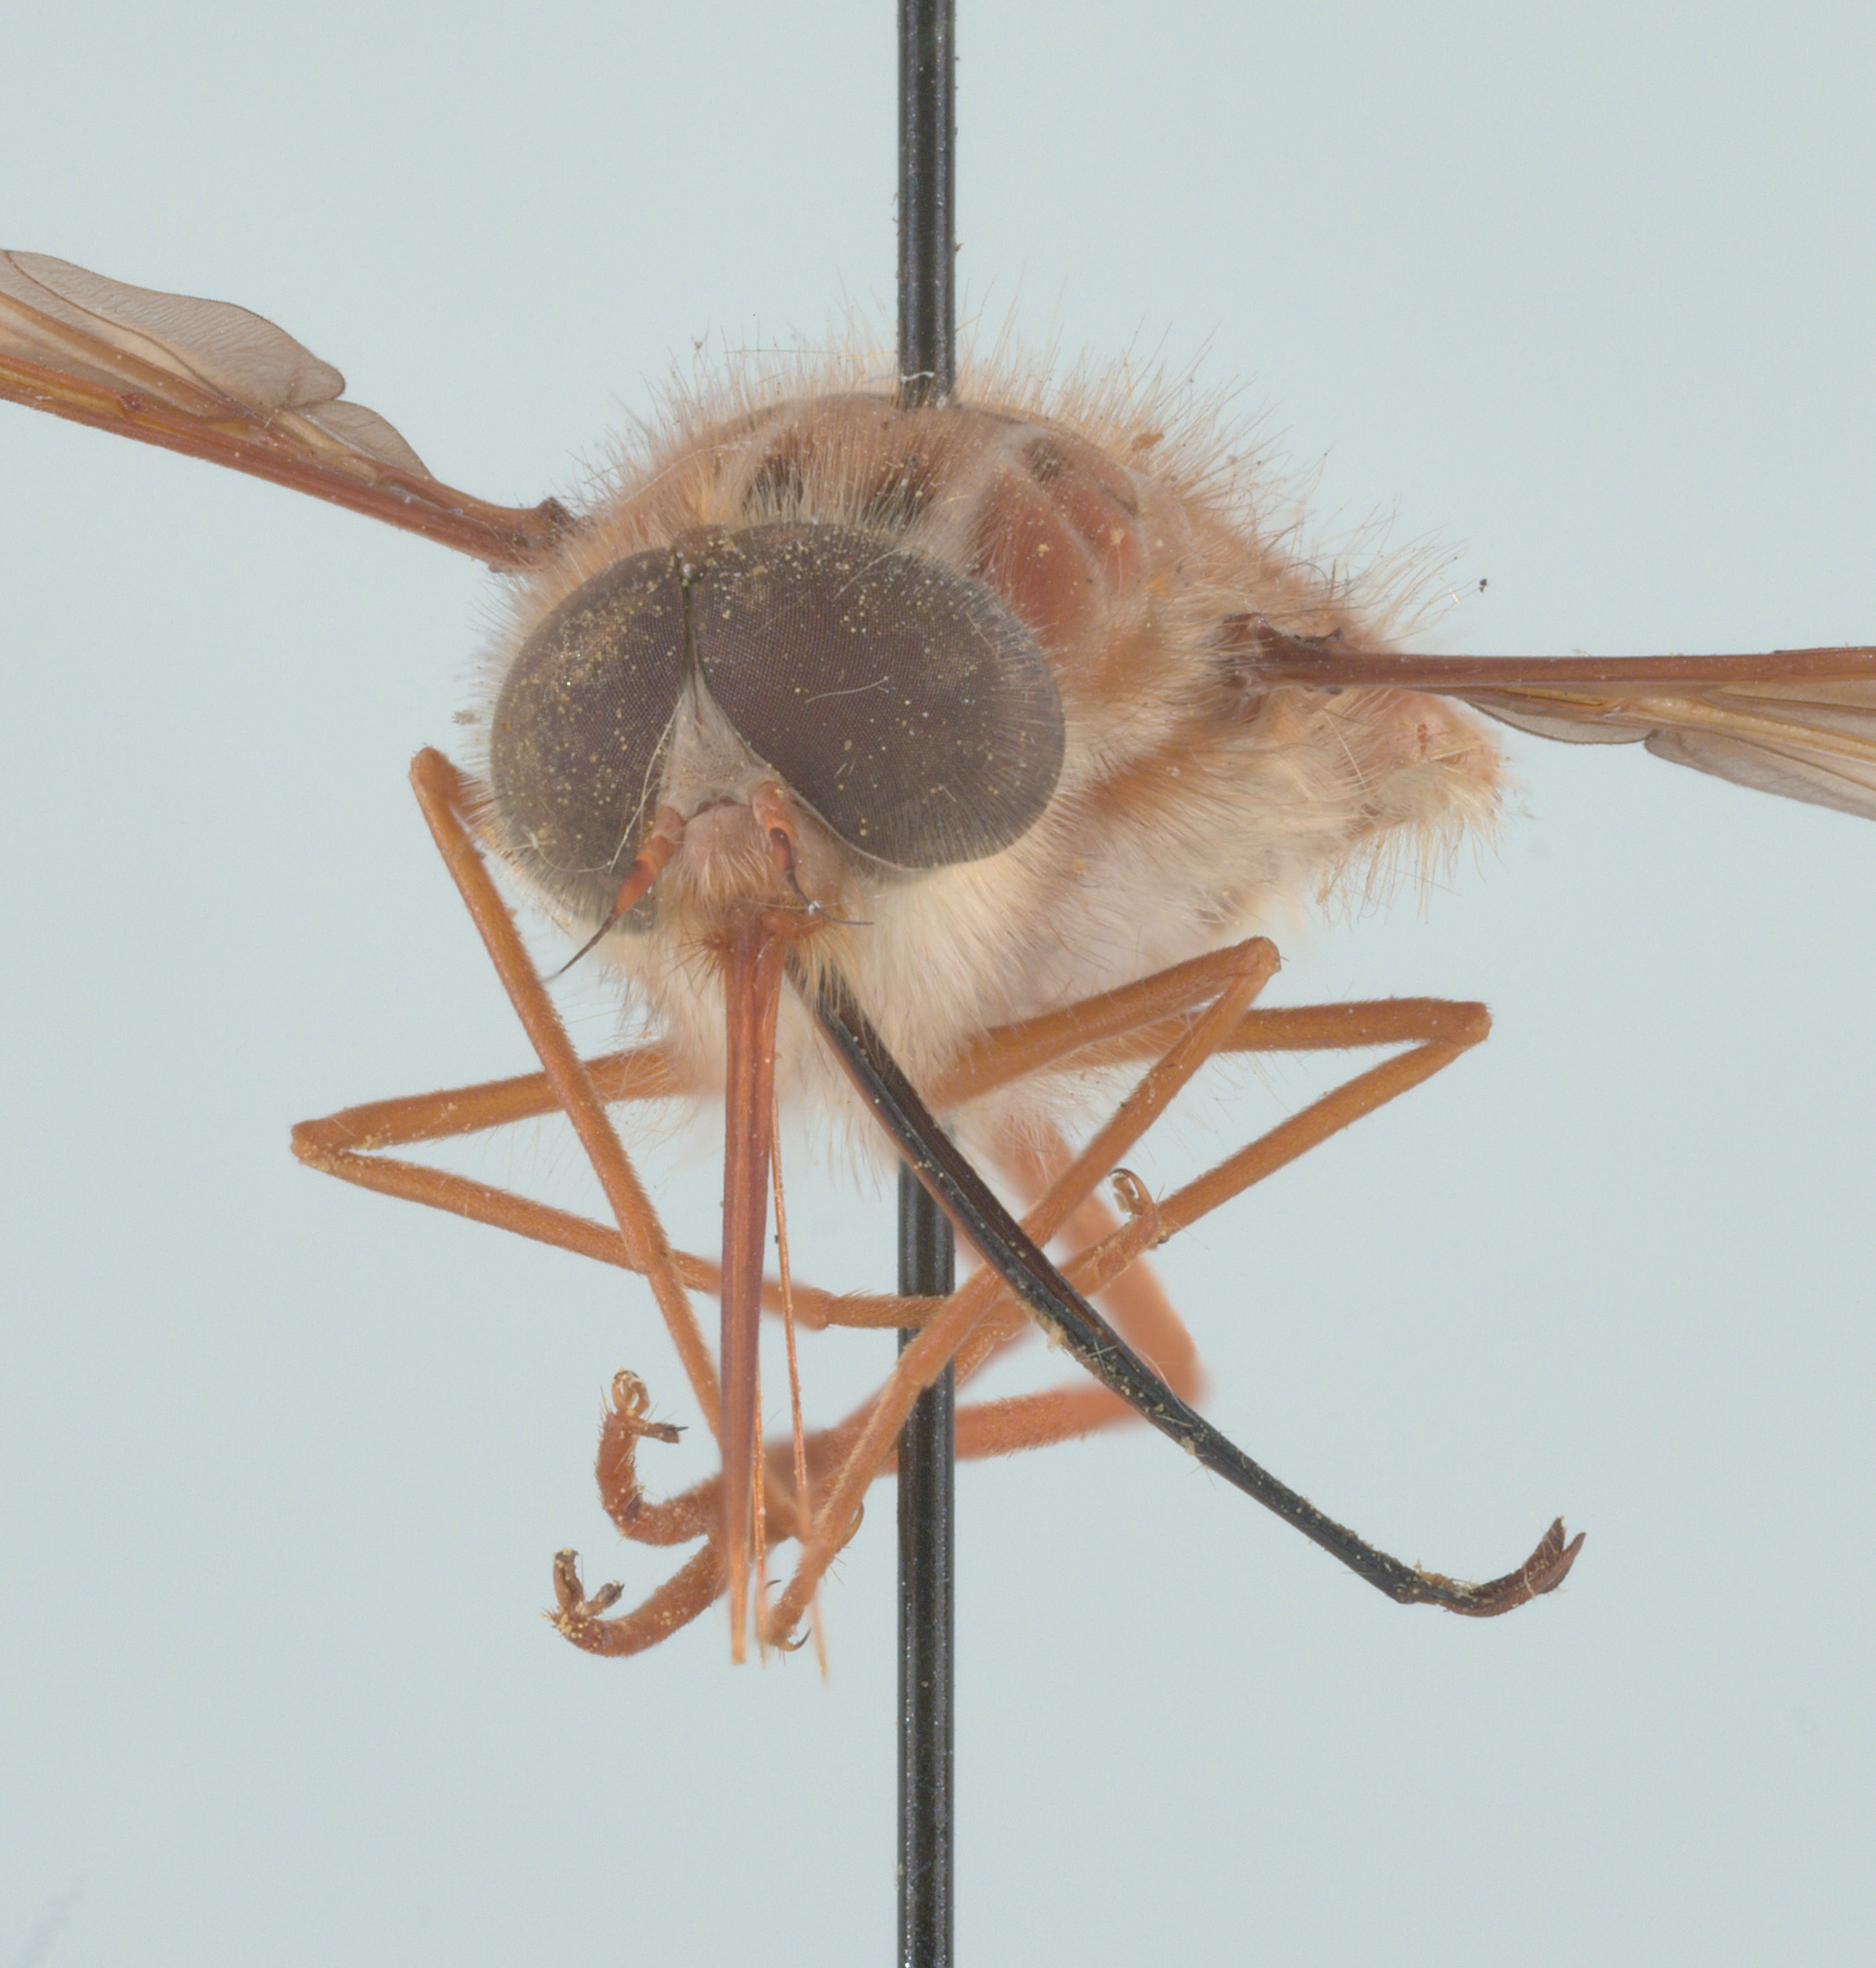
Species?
Hirmoneura nubipennis (also Trichophthalma nubipennis)
